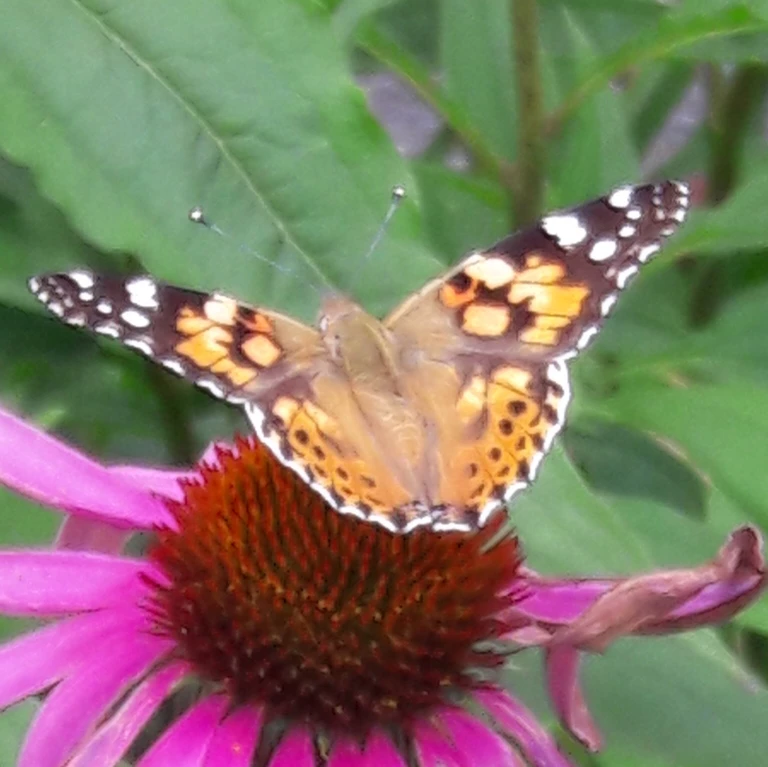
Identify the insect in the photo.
Vanessa cardui
